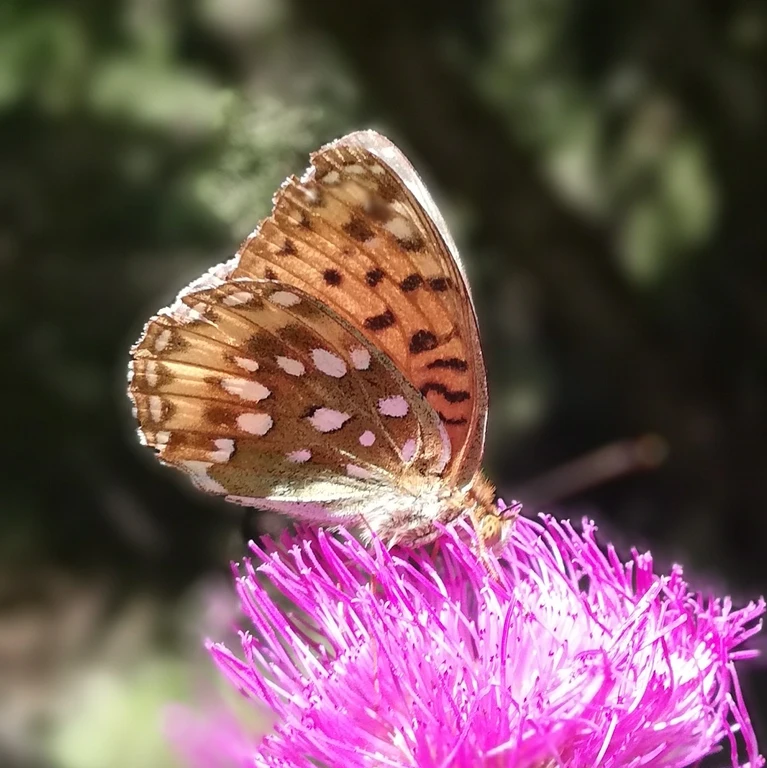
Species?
Speyeria aglaja
